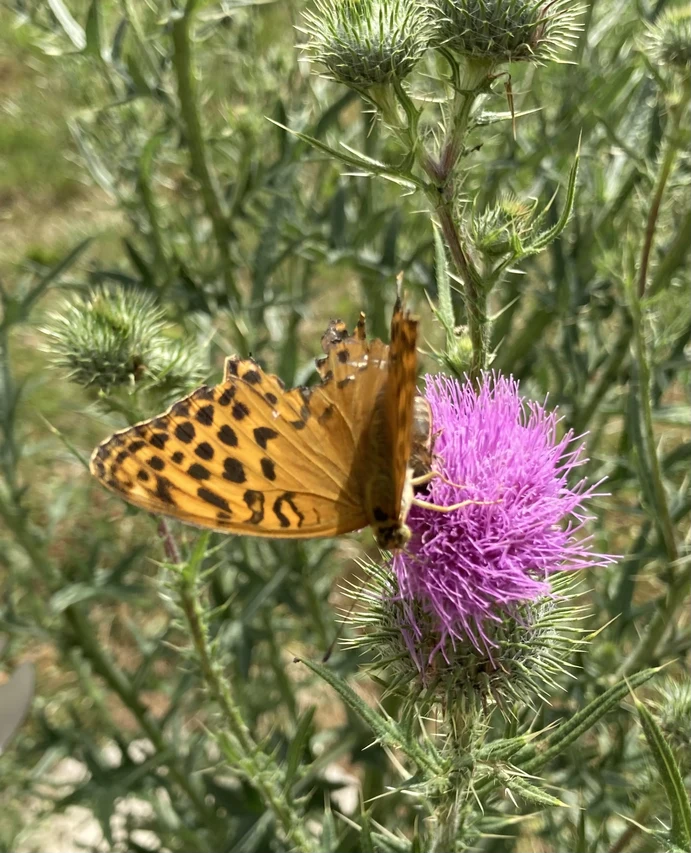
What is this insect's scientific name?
Argynnis paphia
